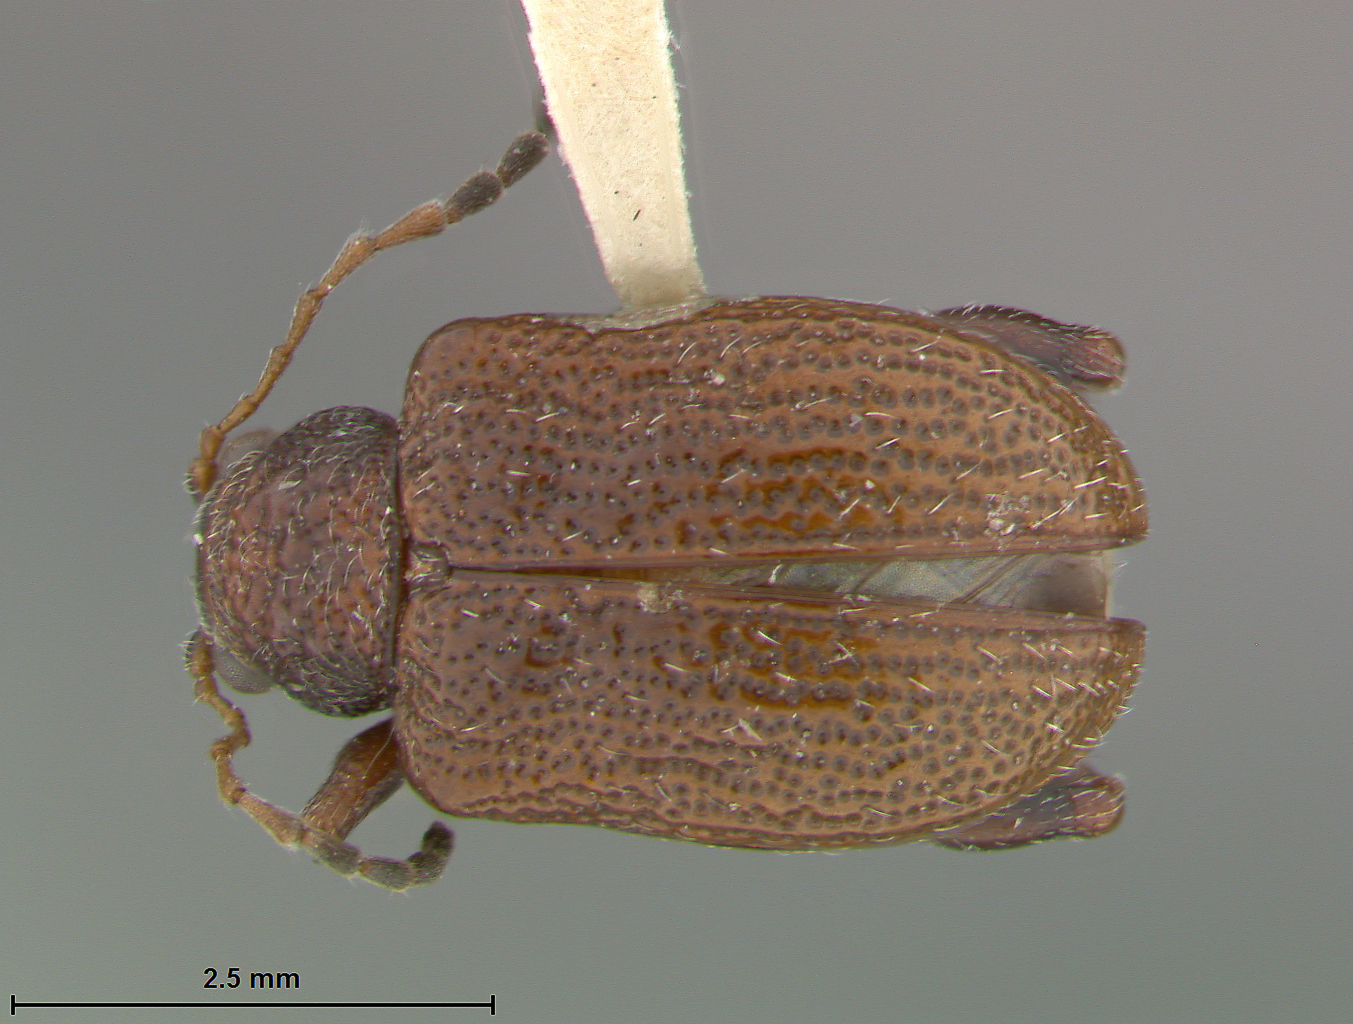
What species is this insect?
Pseudaoria rufa
